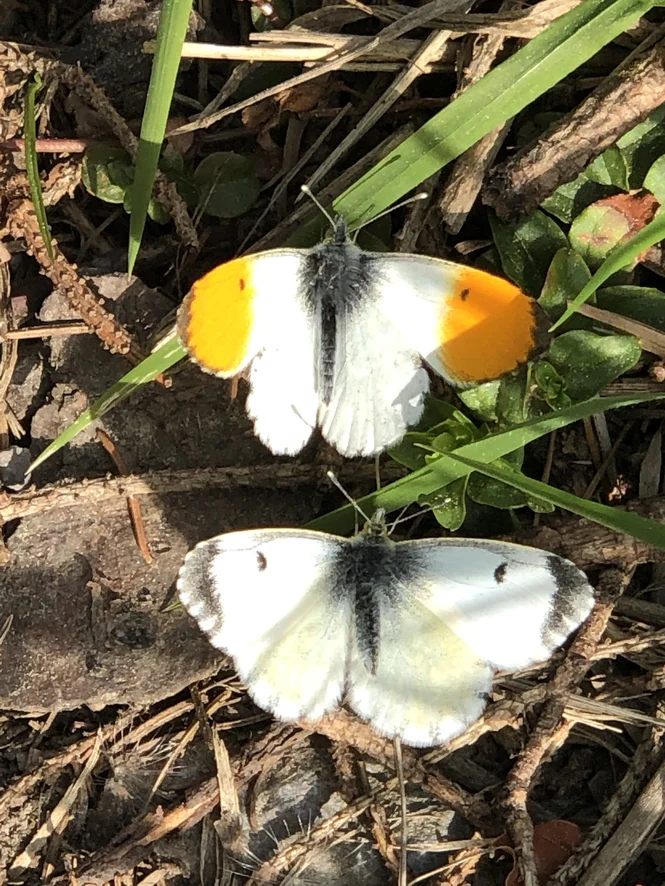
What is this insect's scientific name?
Anthocharis cardamines
